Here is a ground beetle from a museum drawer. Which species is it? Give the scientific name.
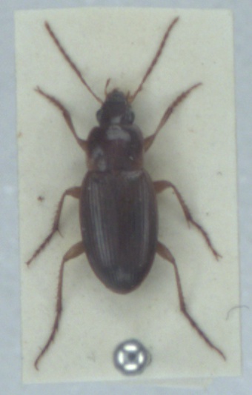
Calathus mollis
